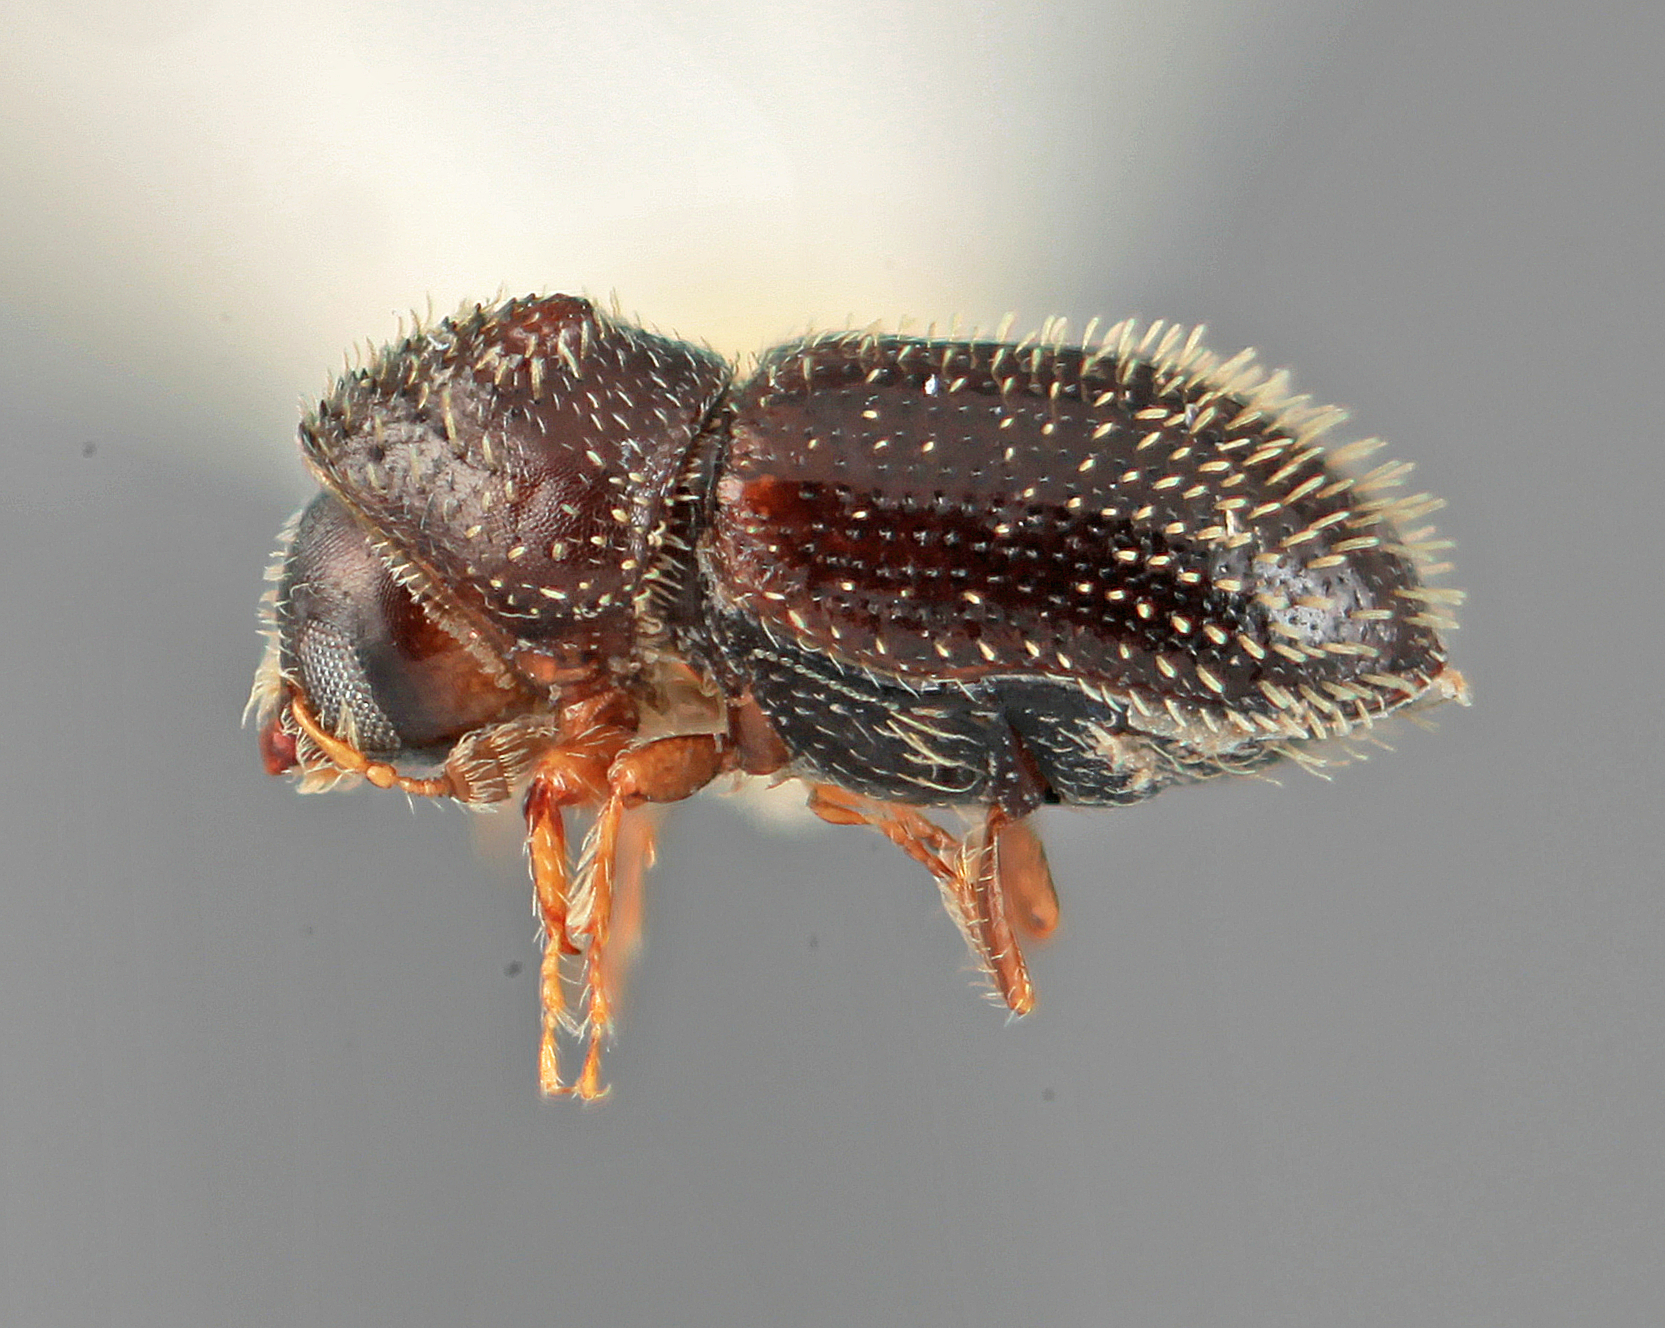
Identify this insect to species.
Pseudothysanoes funereus
